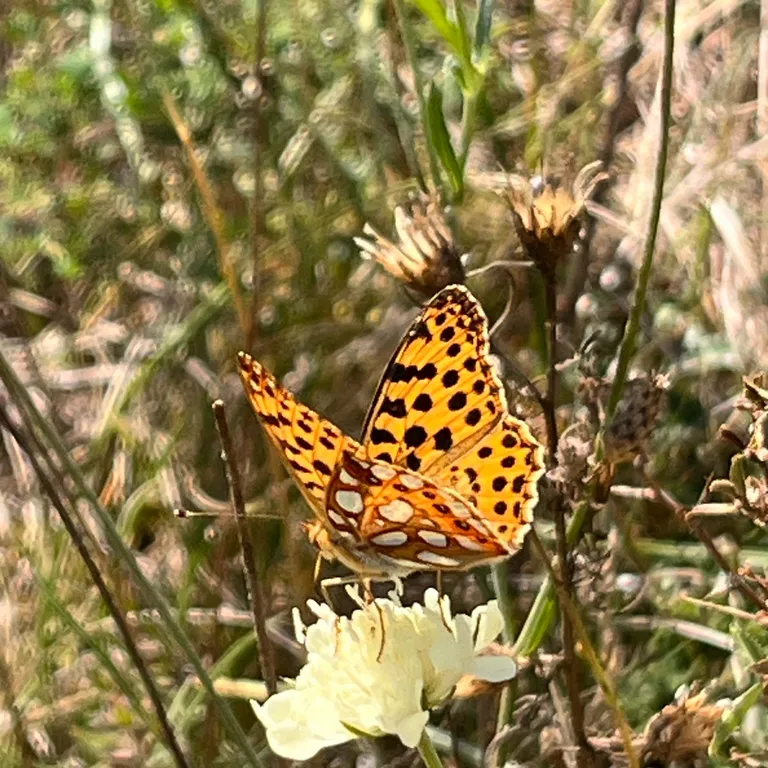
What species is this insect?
Issoria lathonia
